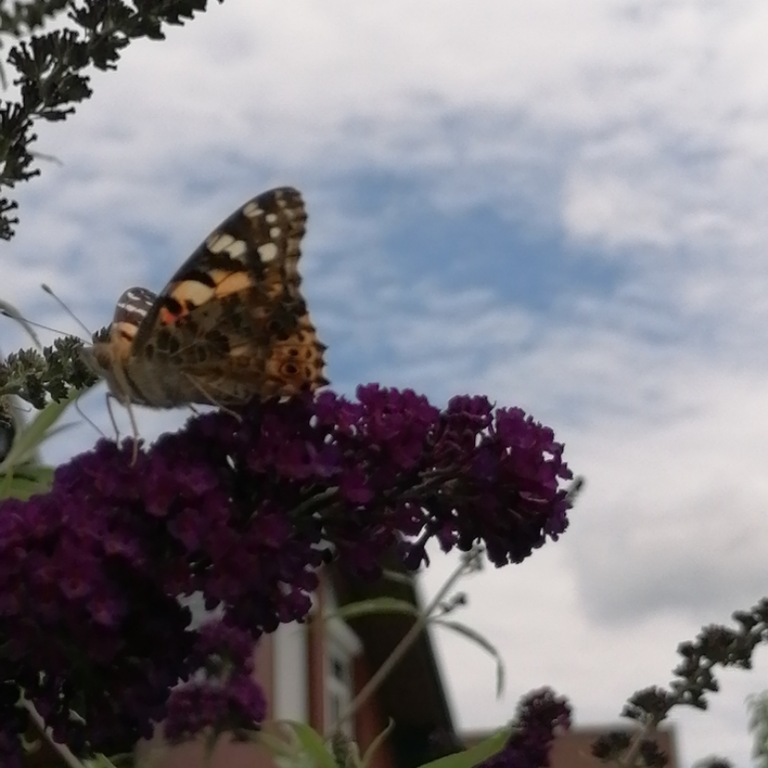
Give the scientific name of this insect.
Vanessa cardui
